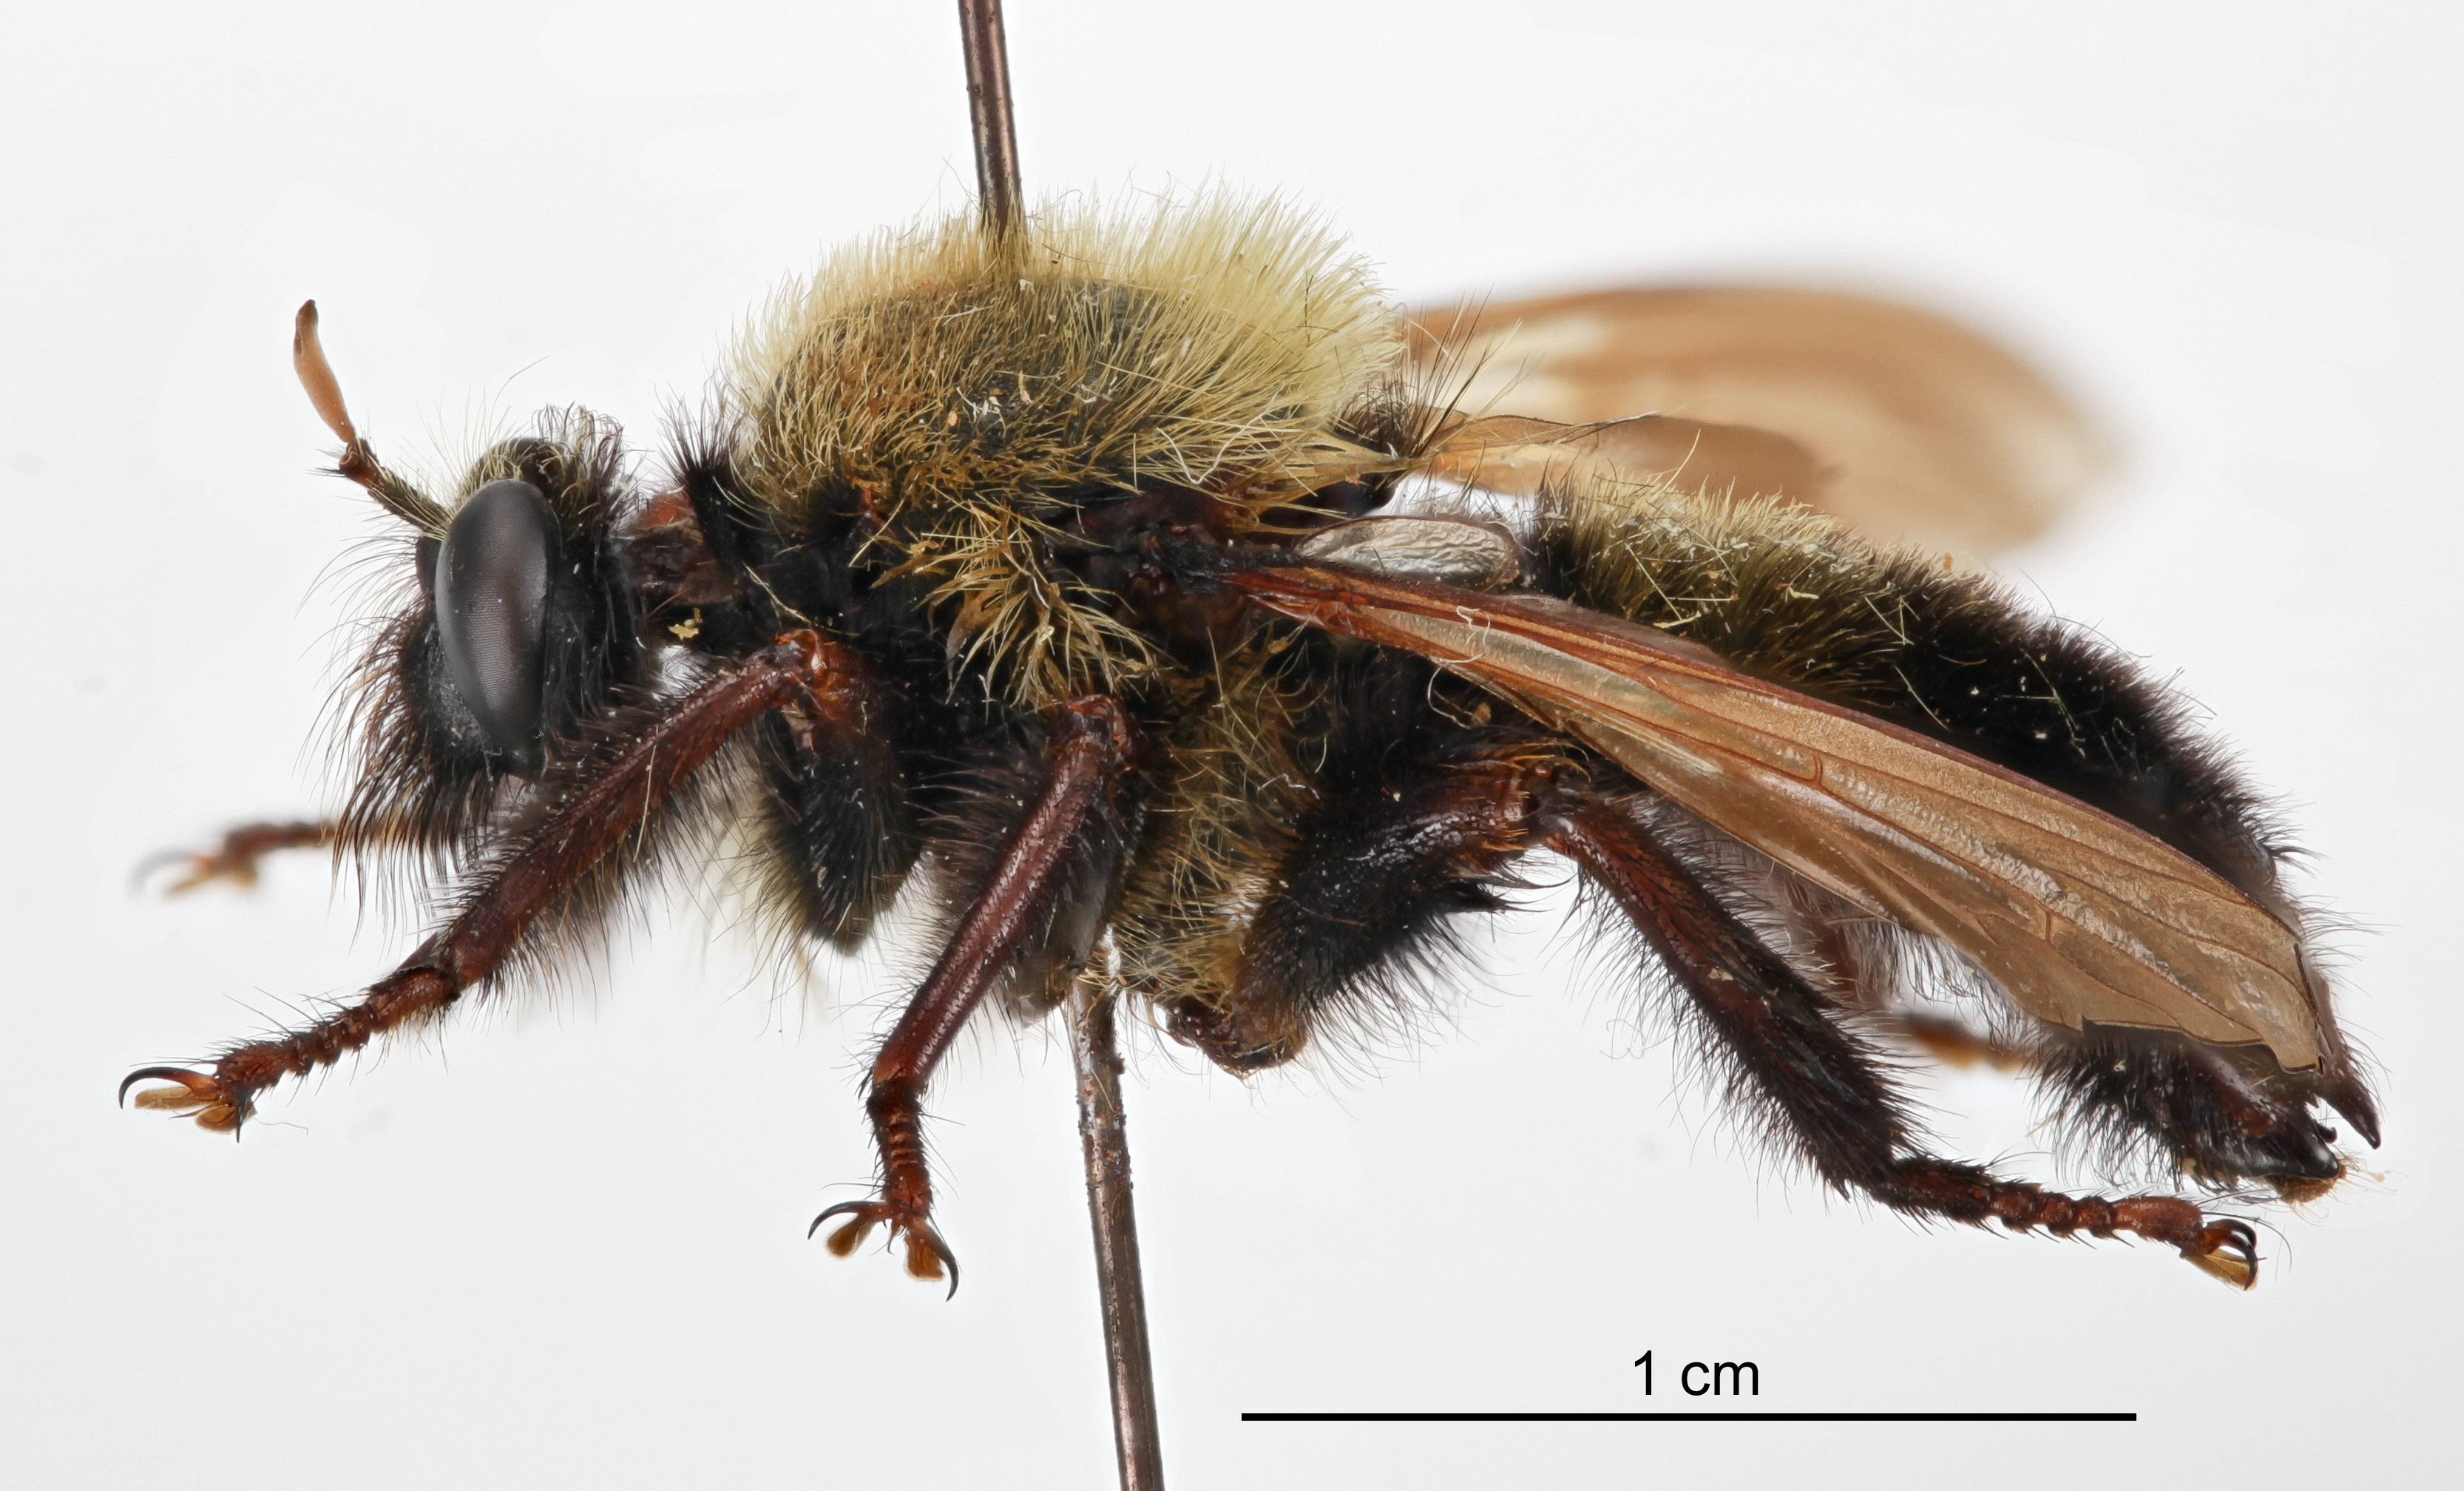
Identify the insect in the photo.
Laphria thoracica
